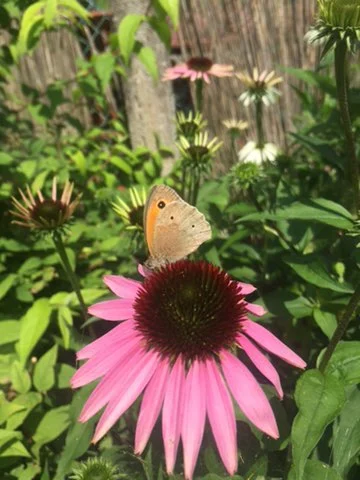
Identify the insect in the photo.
Maniola jurtina
